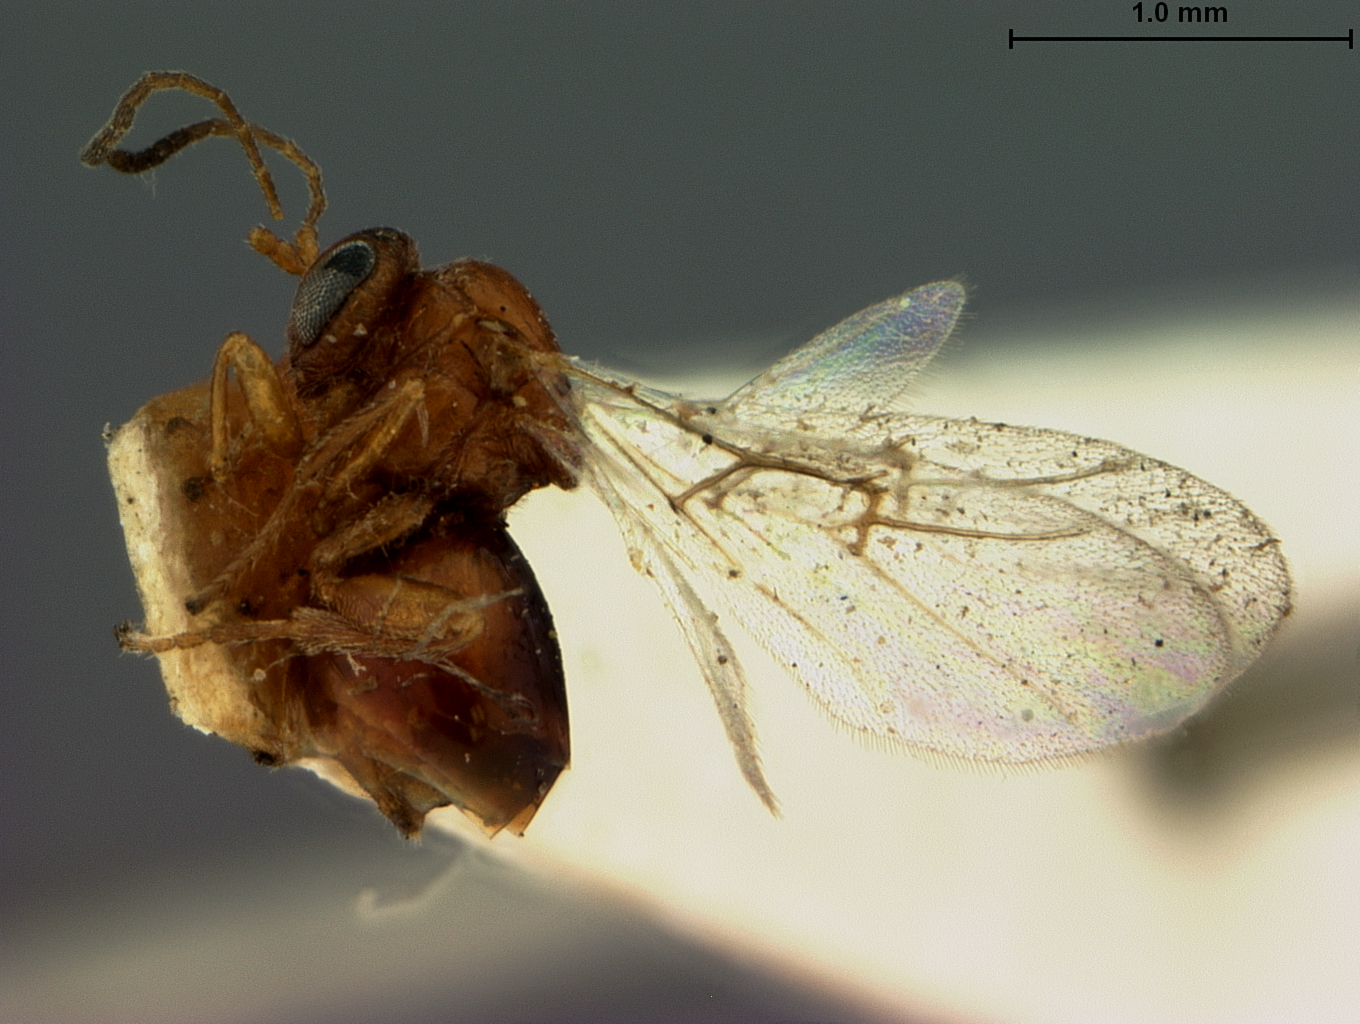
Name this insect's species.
Cynips quercus
